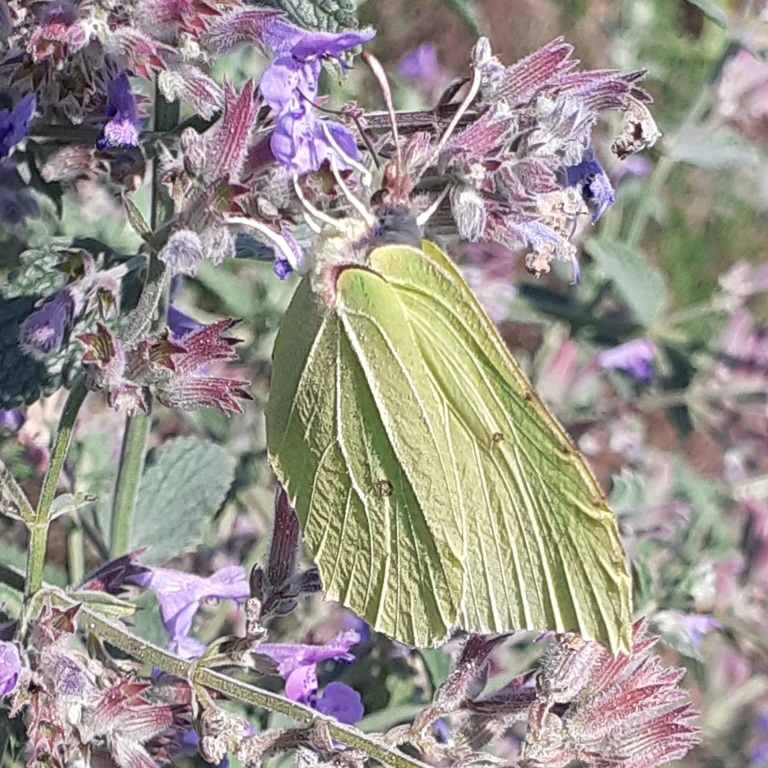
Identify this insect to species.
Gonepteryx rhamni
